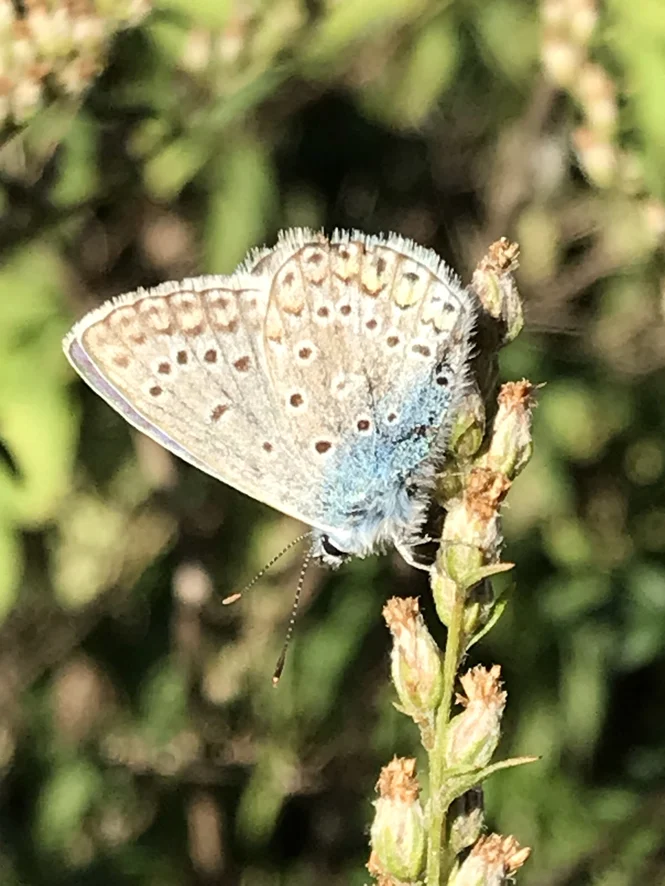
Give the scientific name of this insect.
Polyommatus icarus
